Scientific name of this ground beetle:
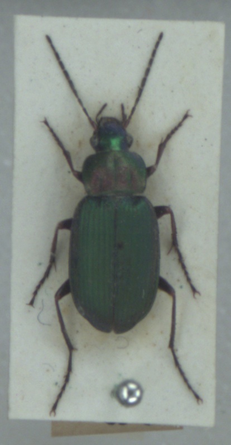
Chlaenius nigricornis
